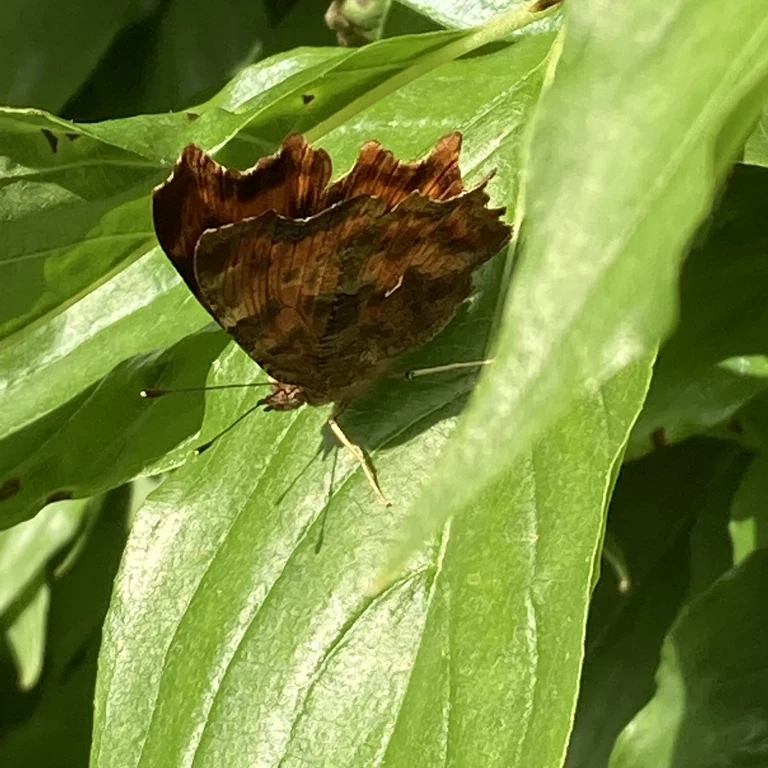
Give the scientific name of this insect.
Polygonia c-album
